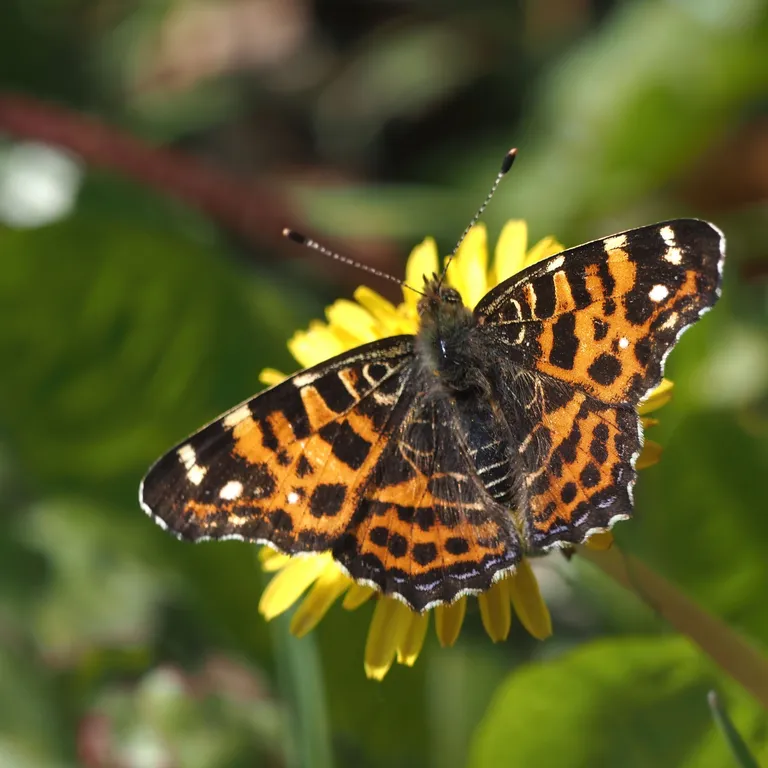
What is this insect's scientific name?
Araschnia levana
